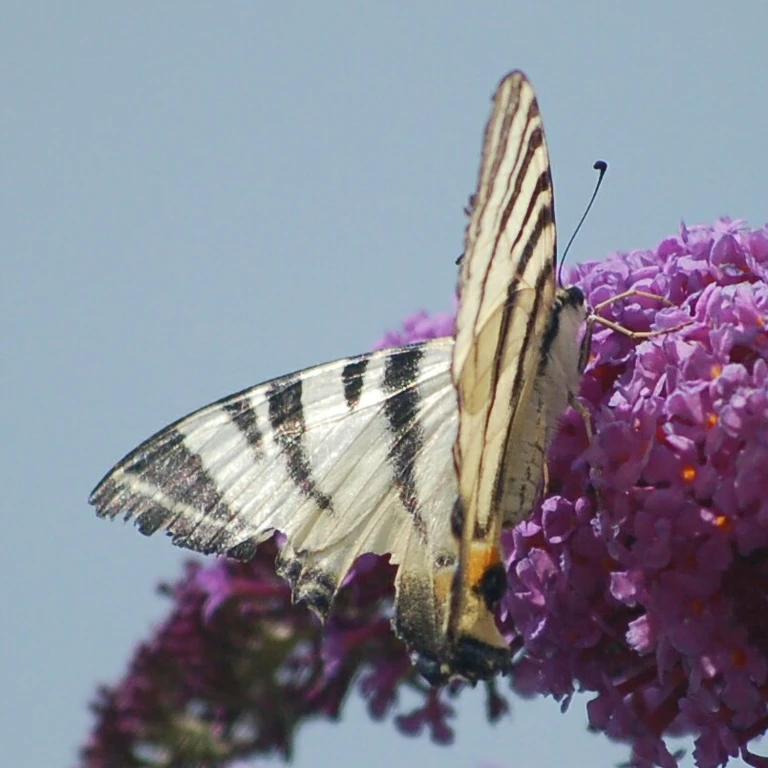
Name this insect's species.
Iphiclides podalirius
